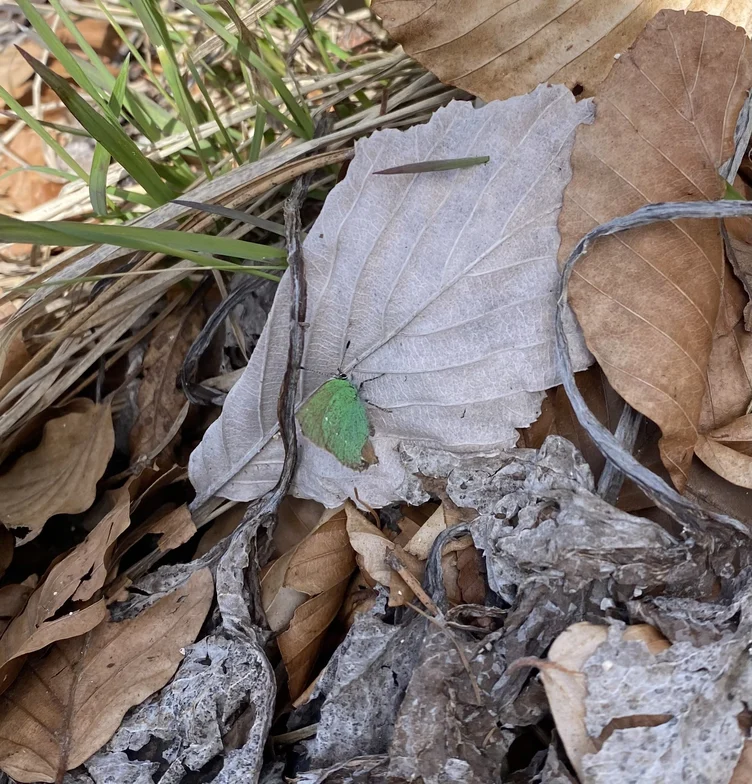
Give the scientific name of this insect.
Callophrys rubi
